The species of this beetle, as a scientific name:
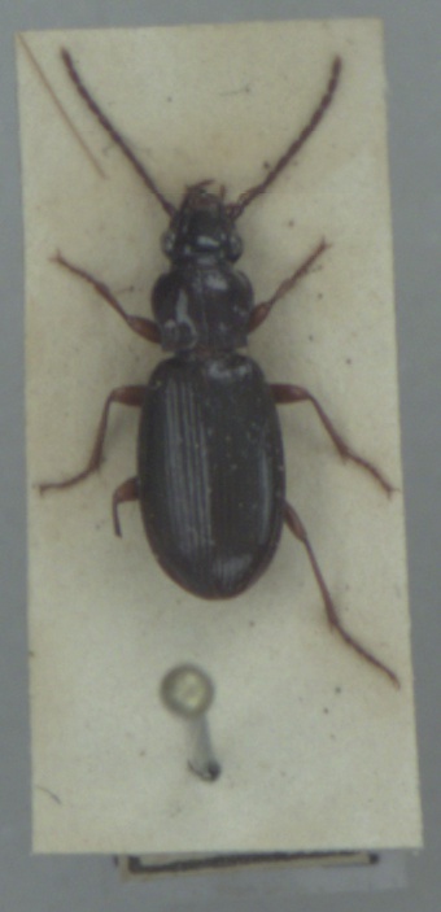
Patrobus atrorufus
